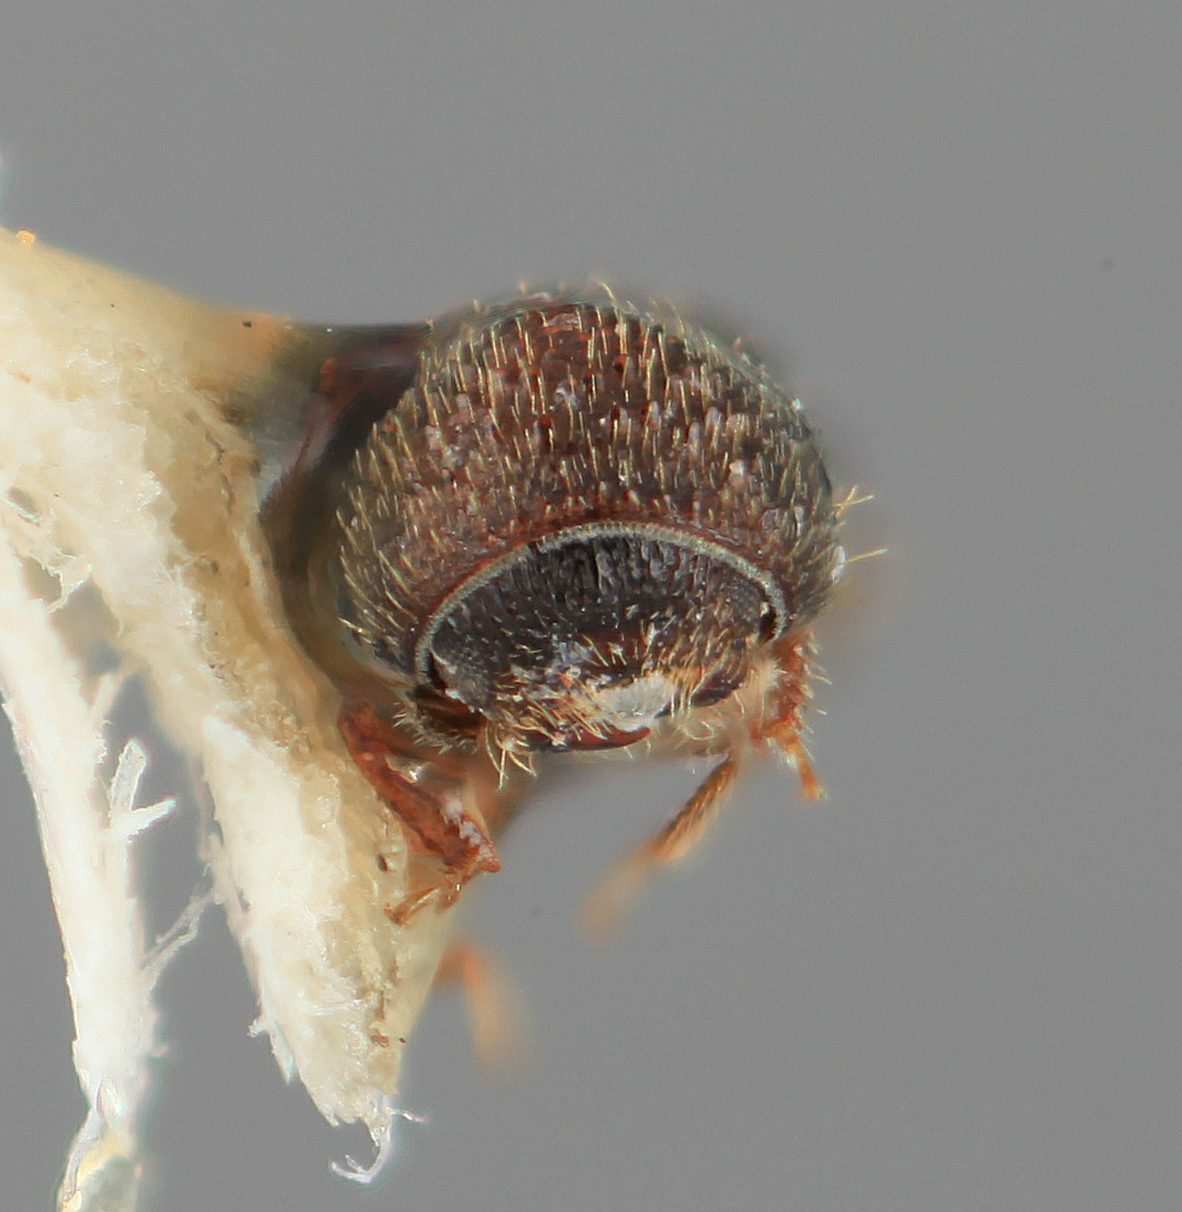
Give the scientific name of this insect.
Araptus playonensis
